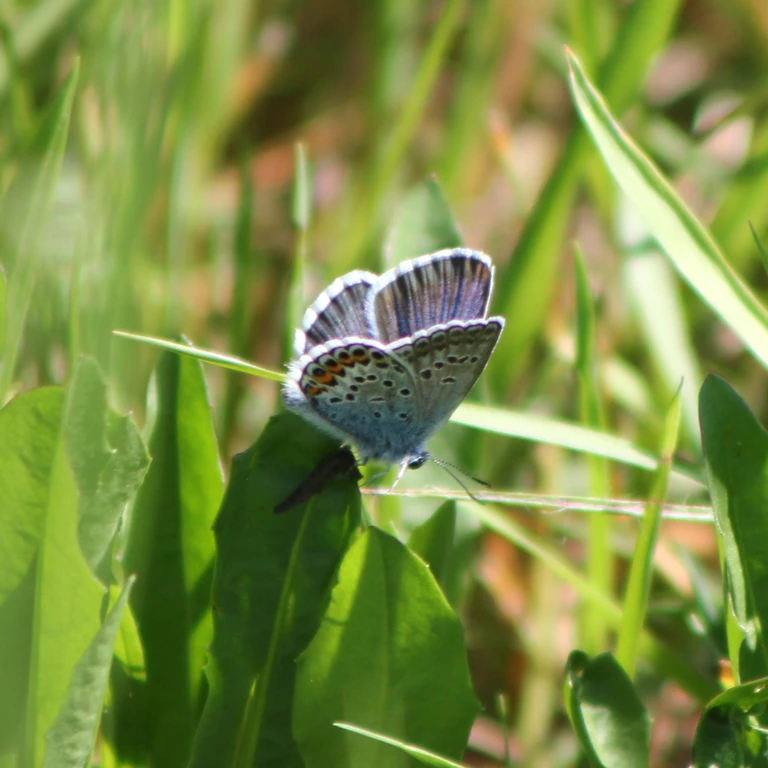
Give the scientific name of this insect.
Plebejus argus
